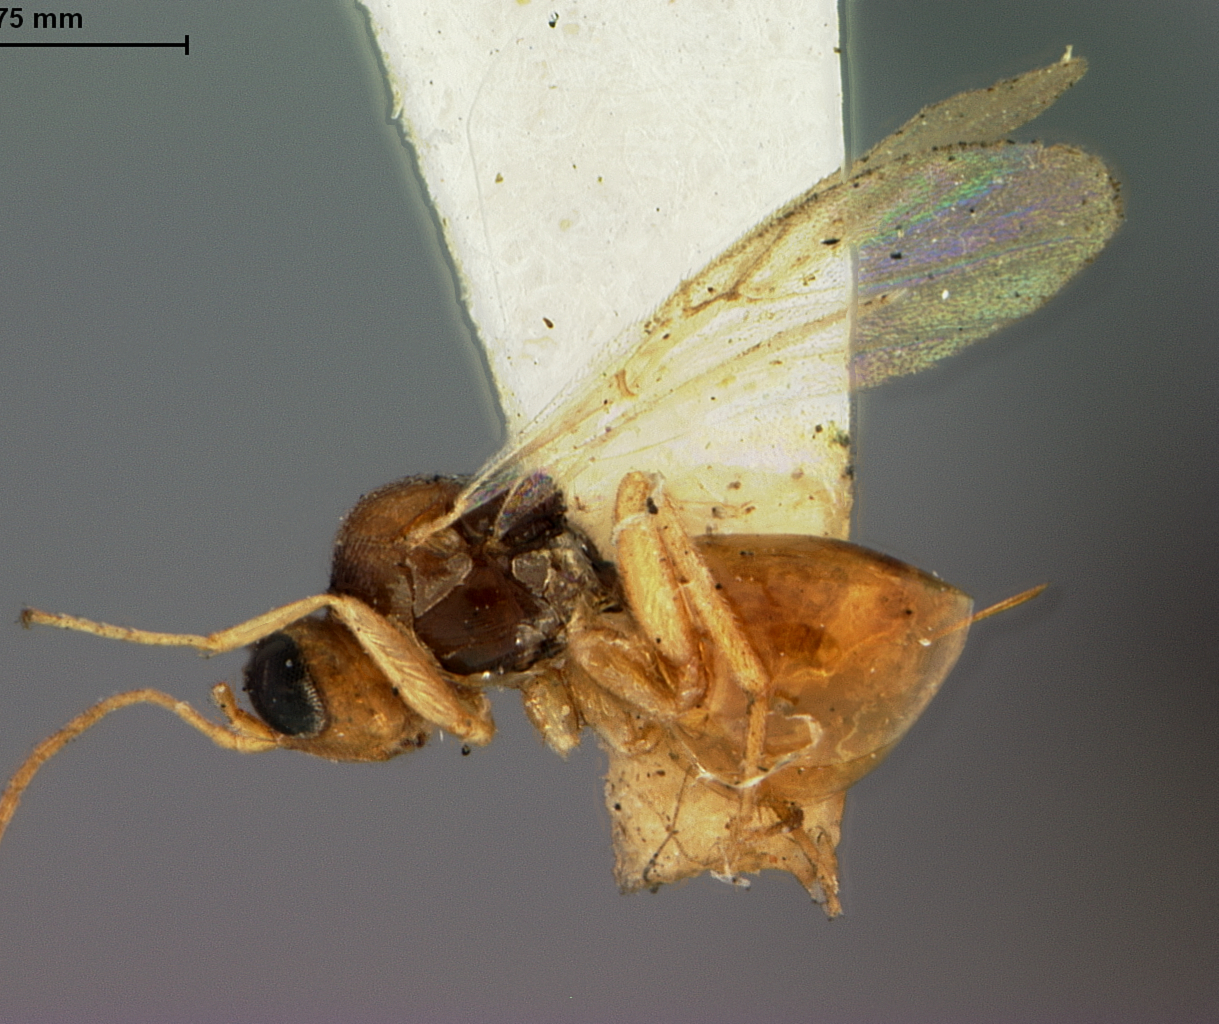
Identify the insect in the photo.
Ceroptres pomiformis
